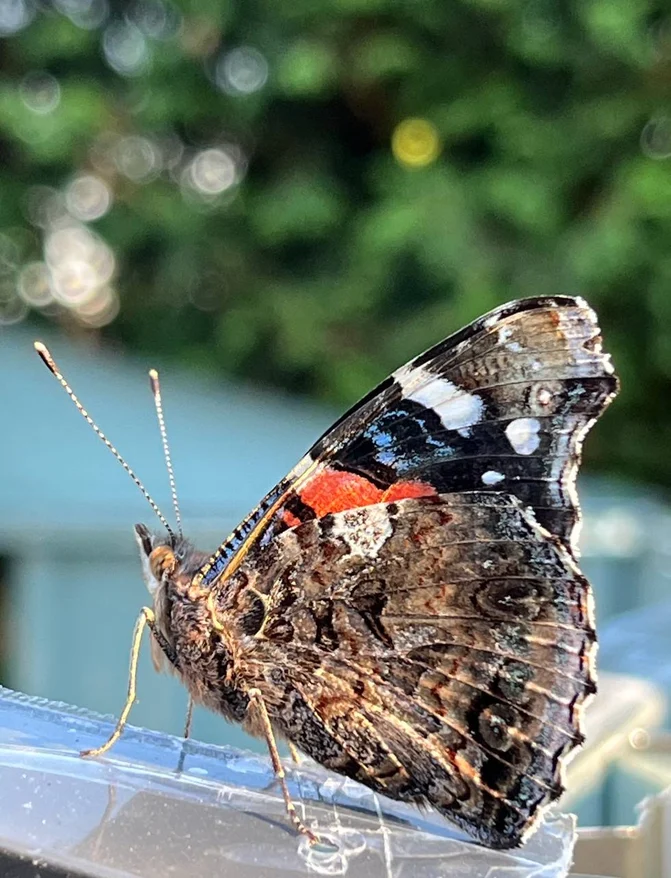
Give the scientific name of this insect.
Vanessa atalanta
